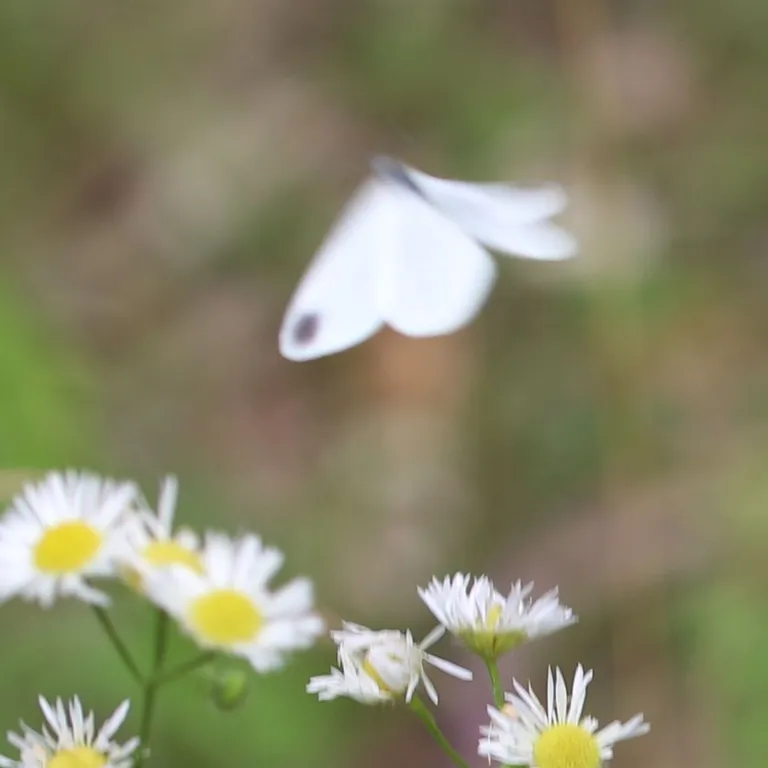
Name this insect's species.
Leptidea sinapis/juvernica
